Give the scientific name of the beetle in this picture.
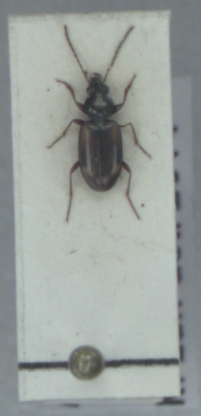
Bembidion bruxellense
